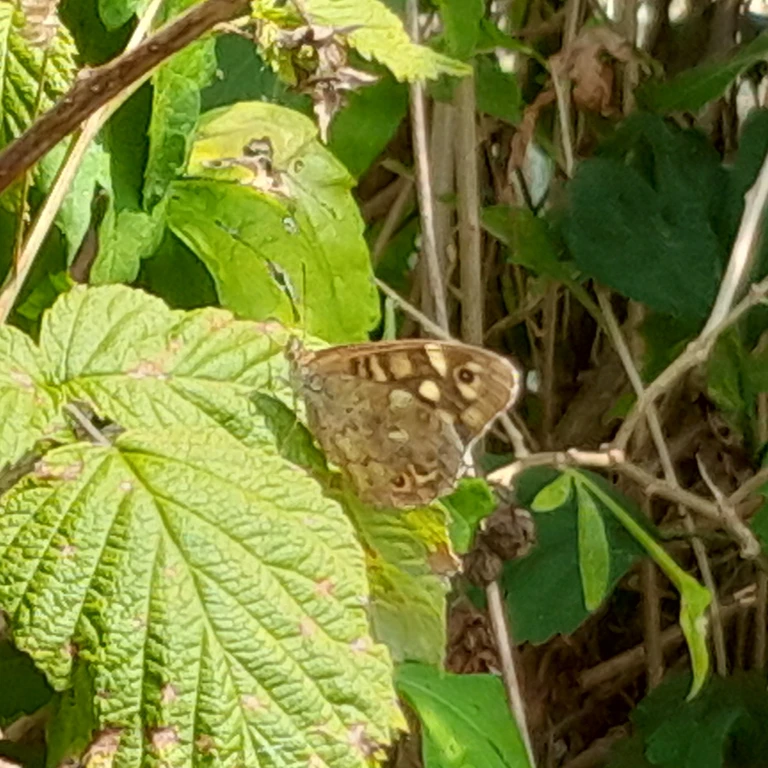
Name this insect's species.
Pararge aegeria
